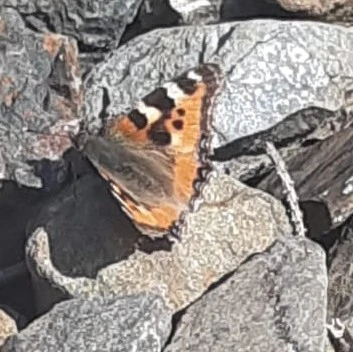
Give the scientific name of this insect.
Aglais urticae
